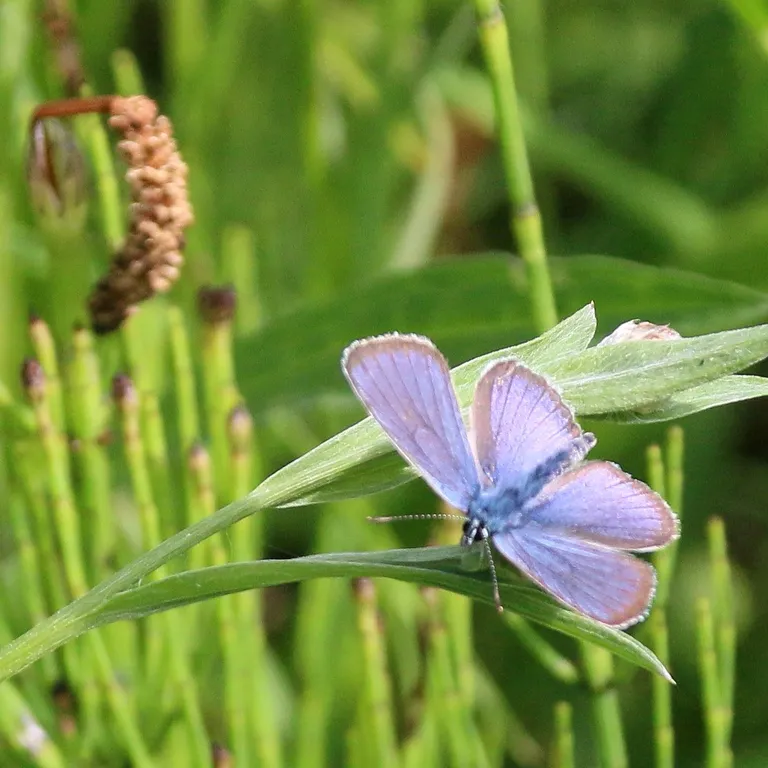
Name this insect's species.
Cyaniris semiargus
